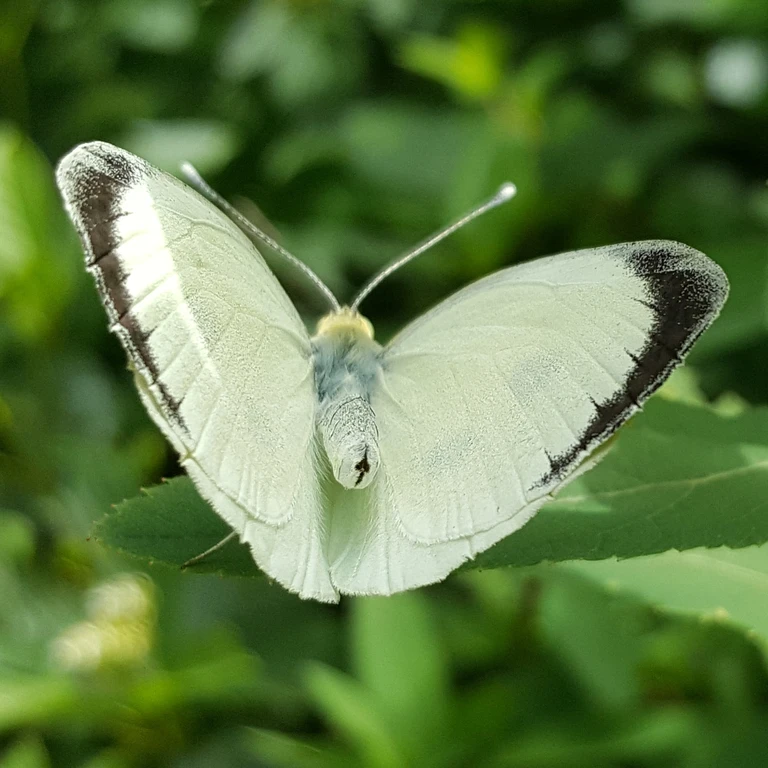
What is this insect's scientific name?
Pieris brassicae
